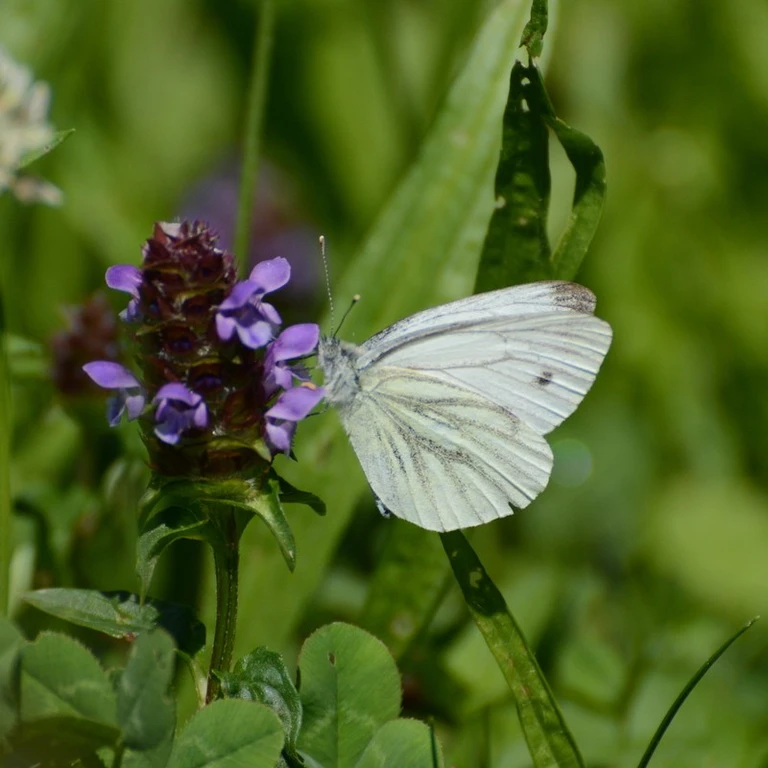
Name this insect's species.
Pieris napi
